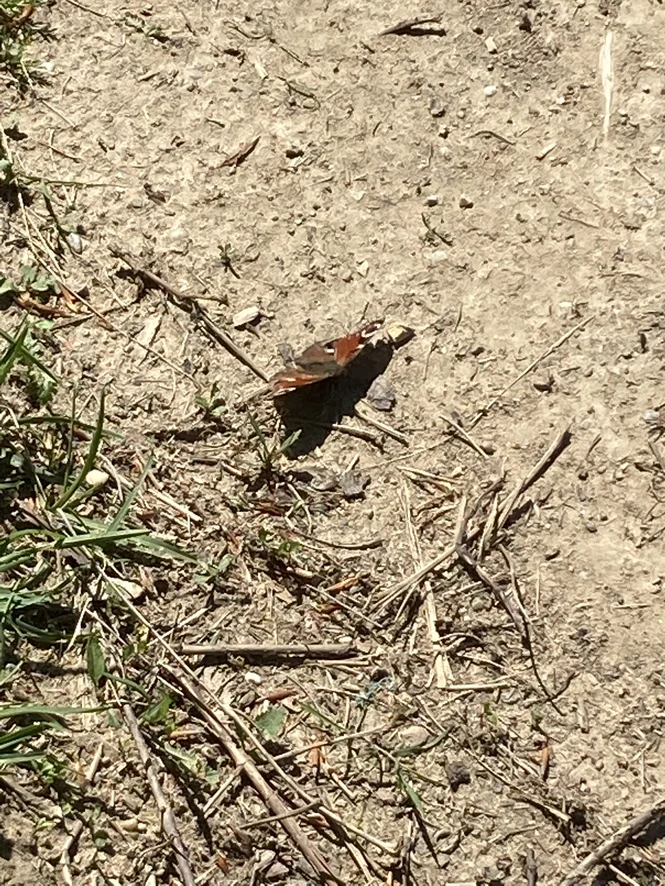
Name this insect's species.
Aglais io
